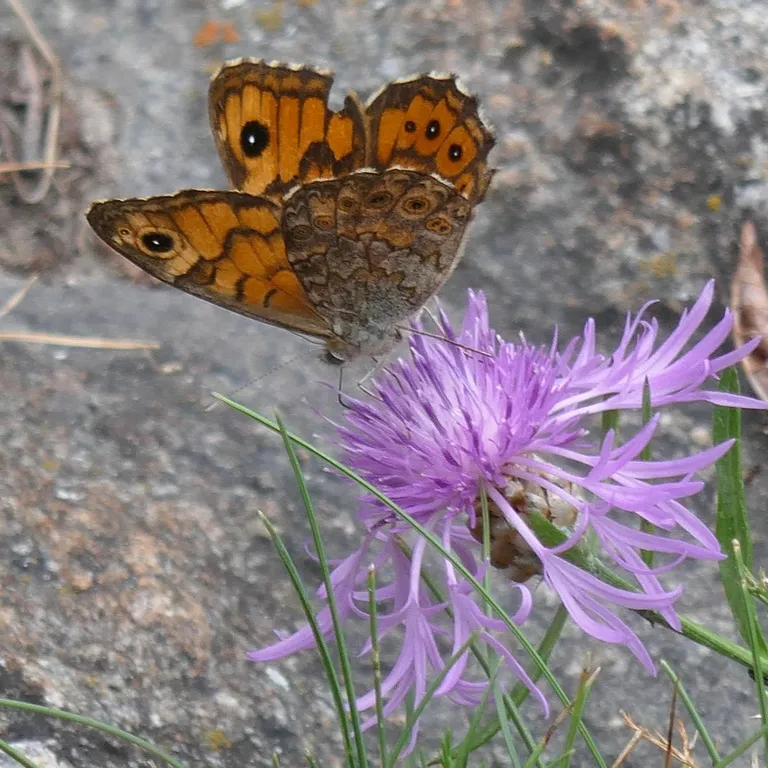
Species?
Lasiommata megera (also Pararge megera)
